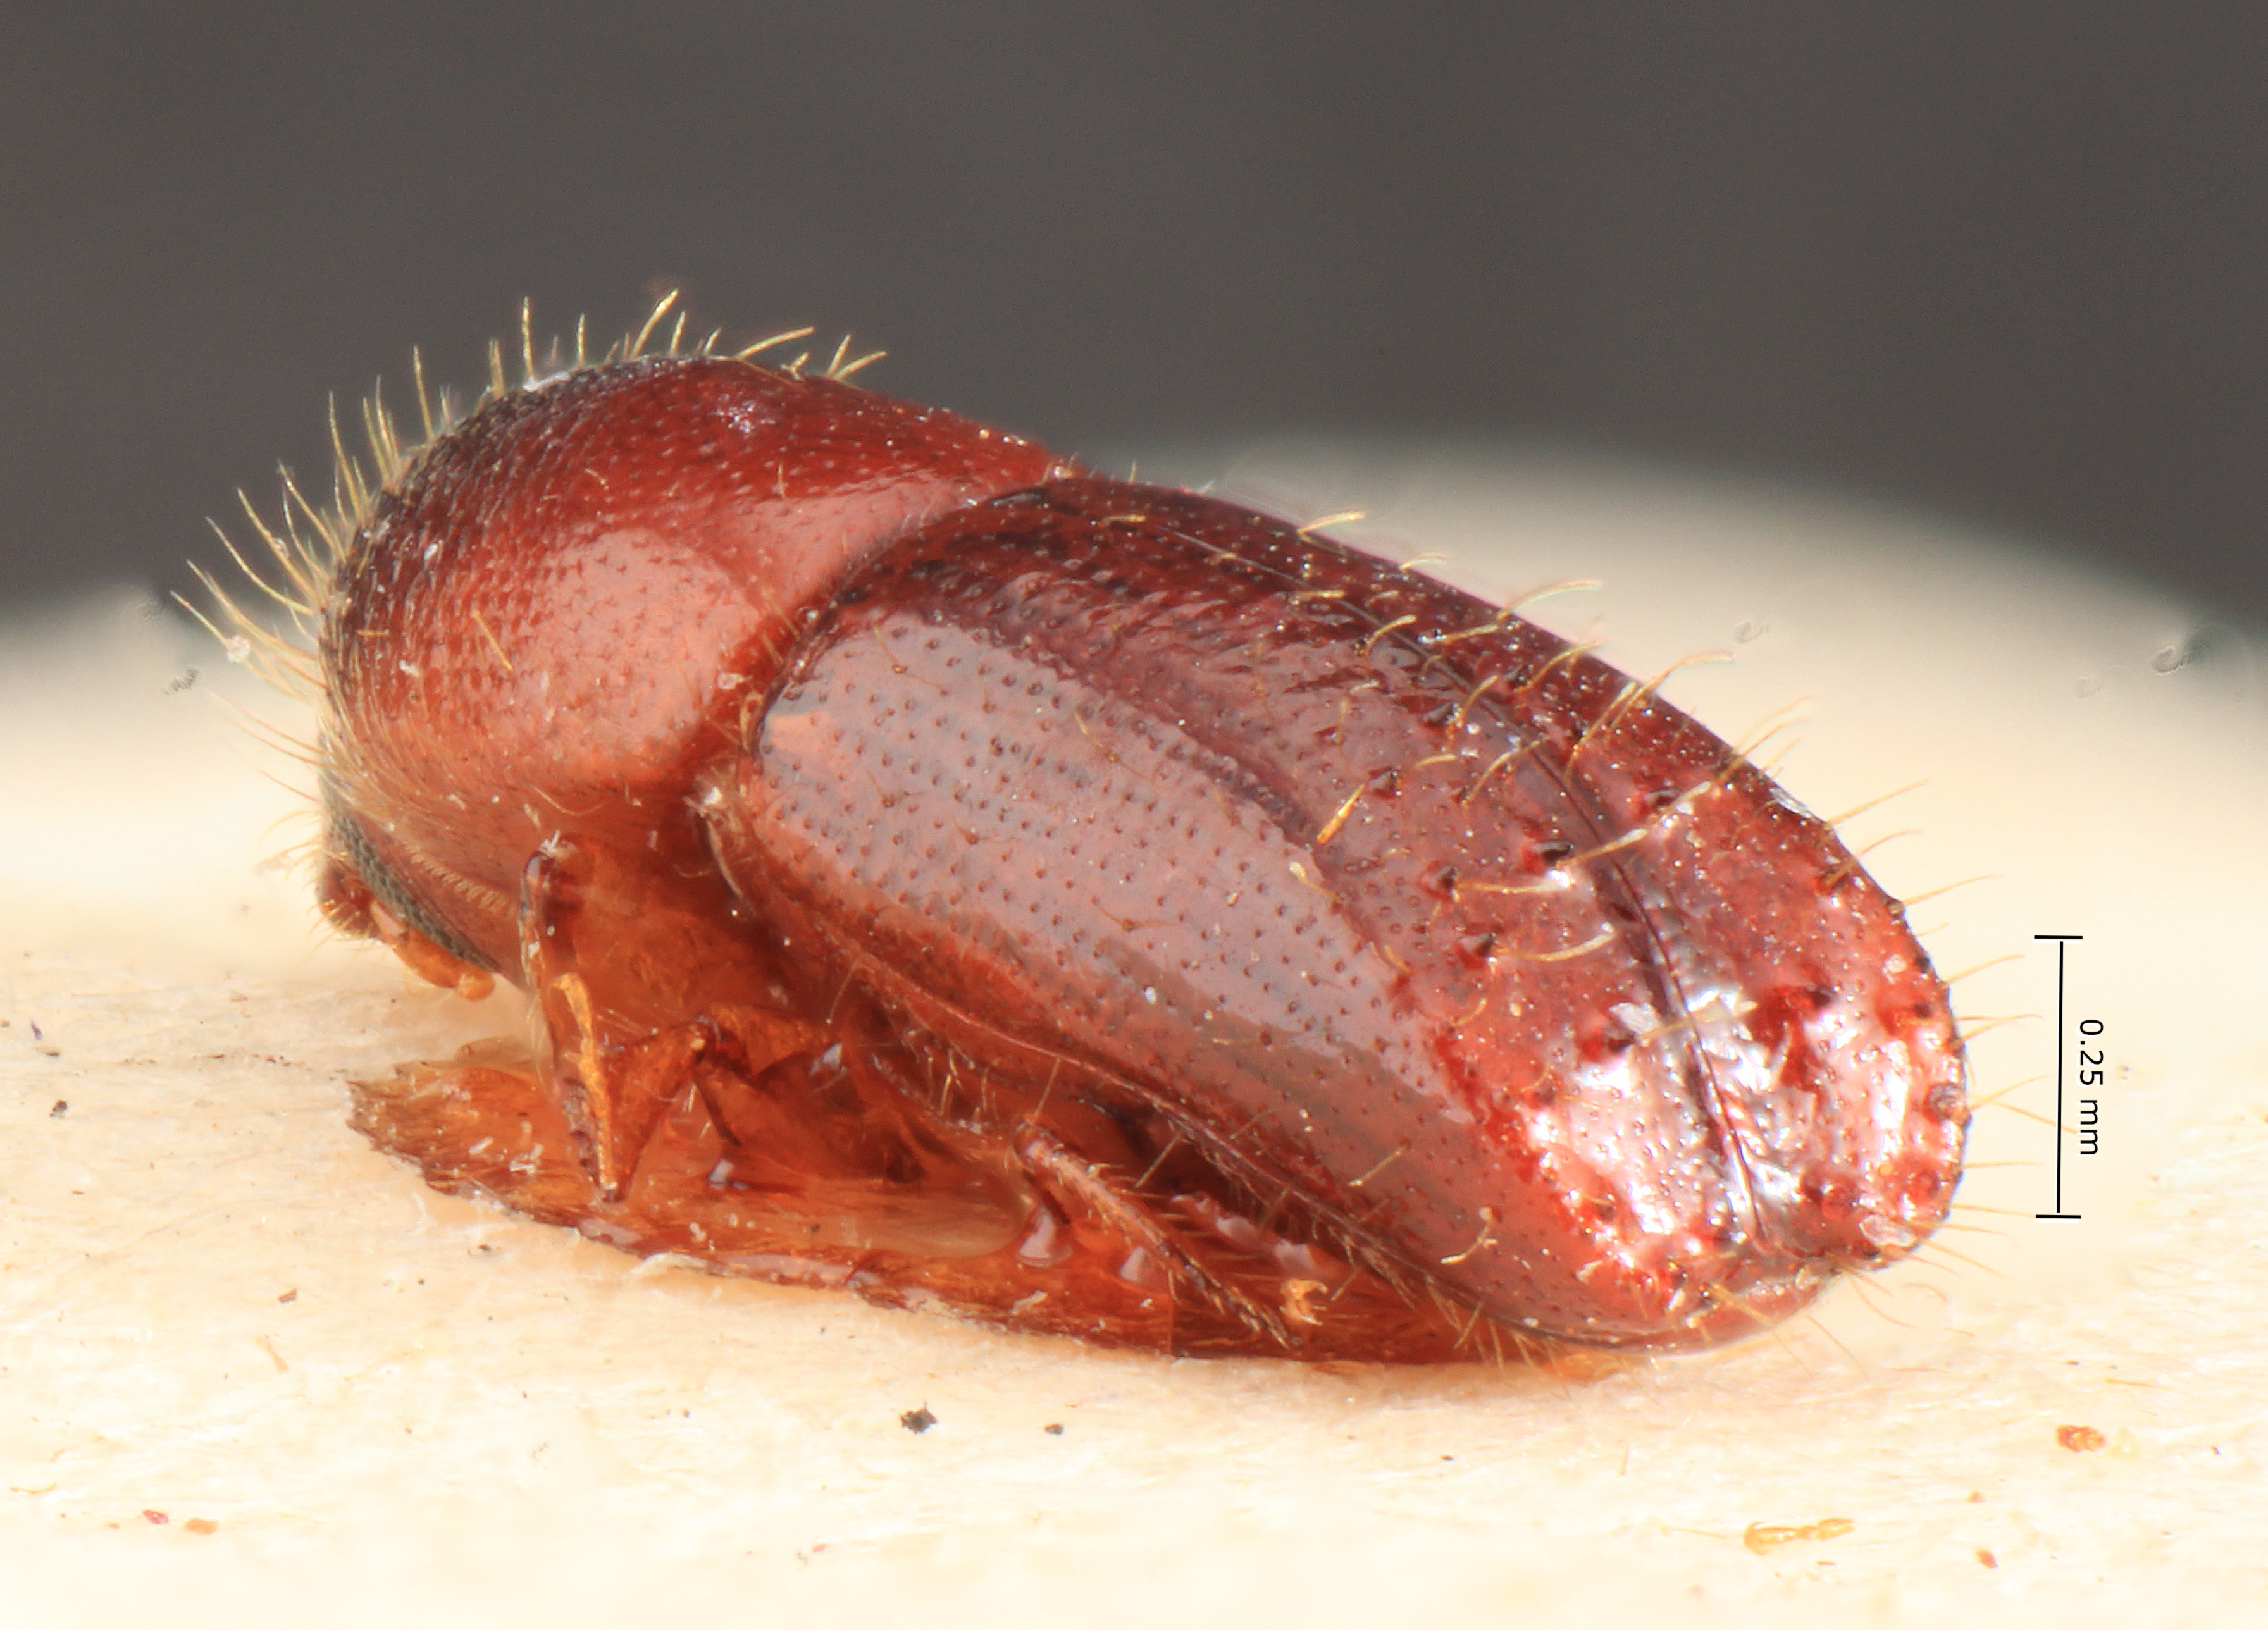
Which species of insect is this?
Xyleborus persimilis
